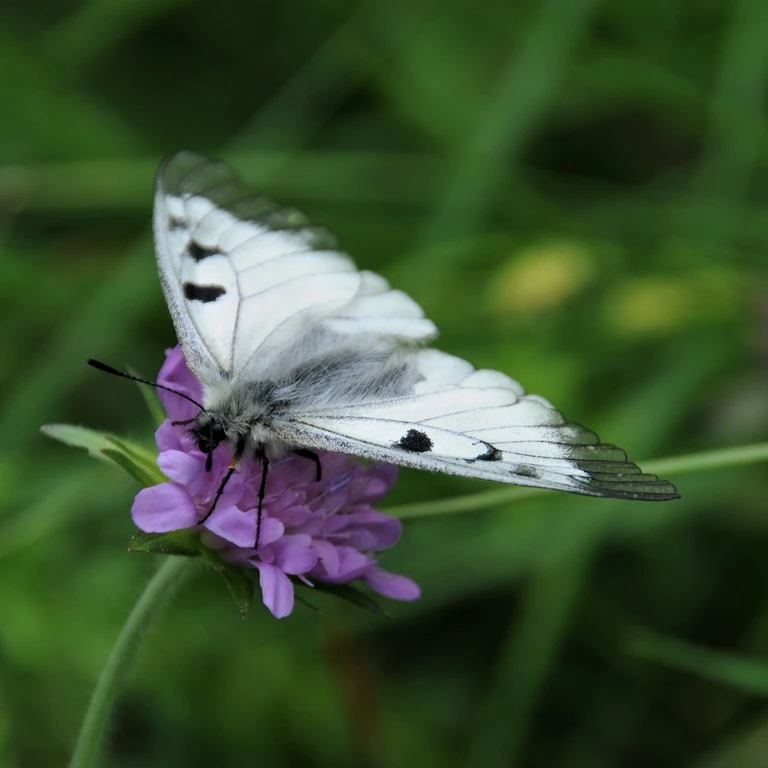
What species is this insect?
Parnassius mnemosyne
